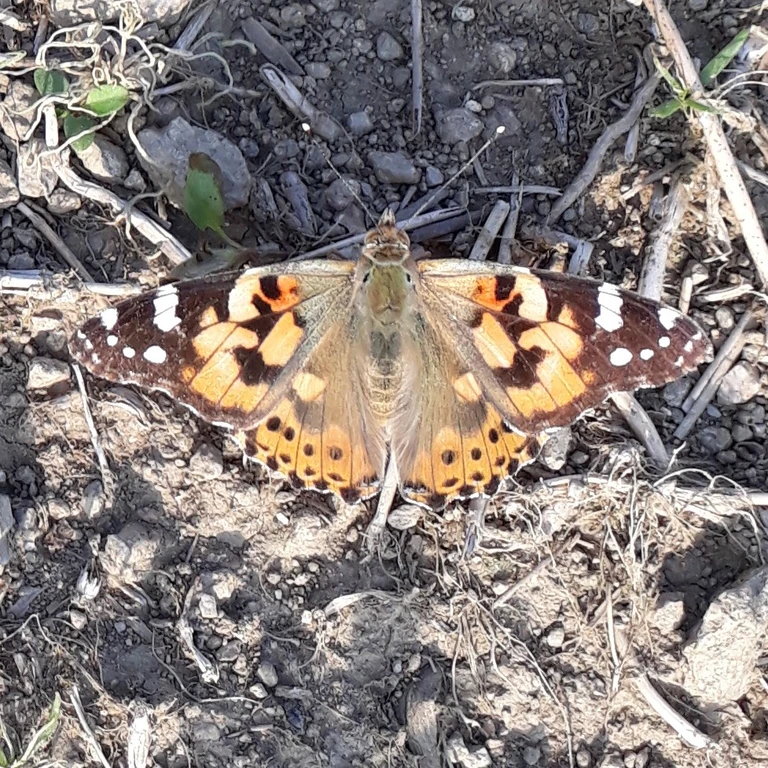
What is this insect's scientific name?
Vanessa cardui
